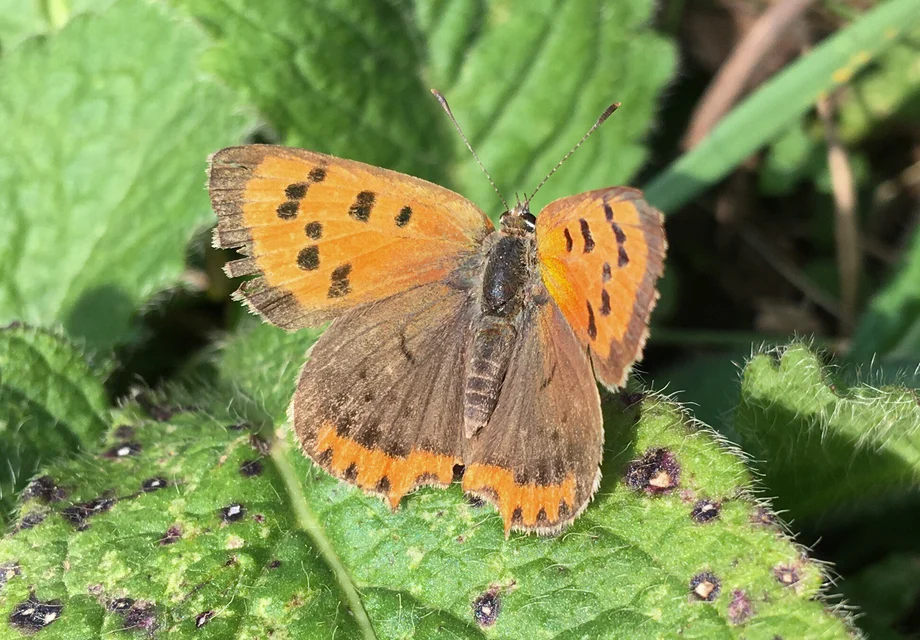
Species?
Lycaena phlaeas
